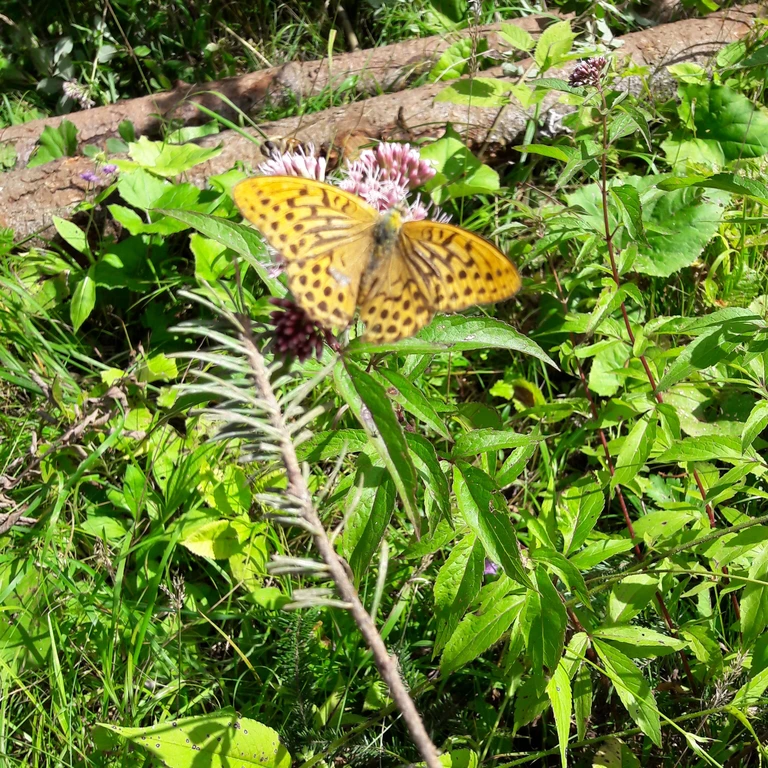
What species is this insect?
Argynnis paphia
